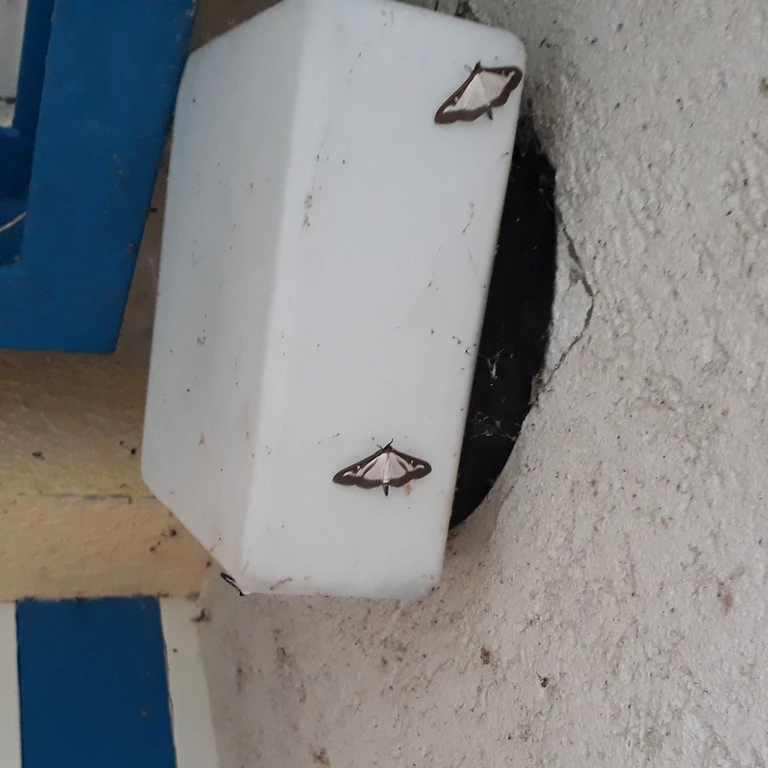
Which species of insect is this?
Cydalima perspectalis
